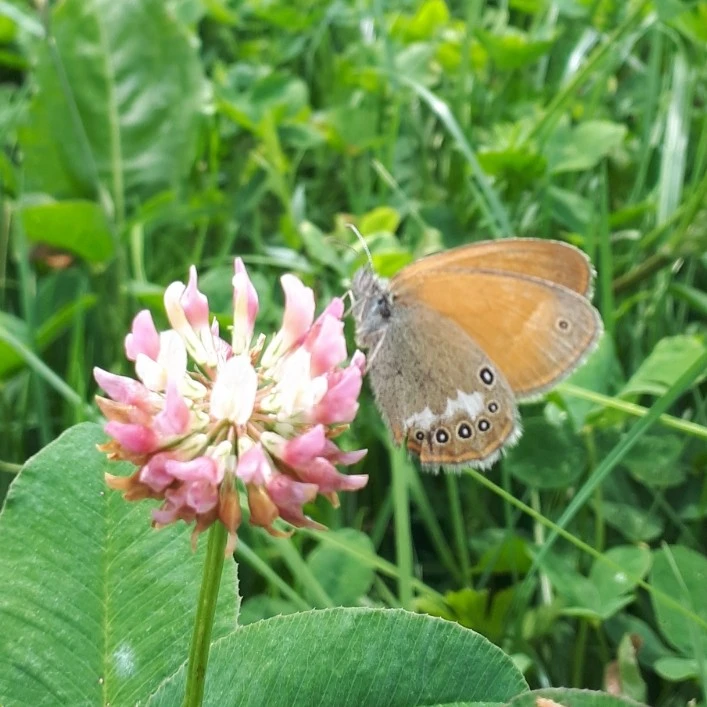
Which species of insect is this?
Coenonympha glycerion (also Coenonympha iphis)
